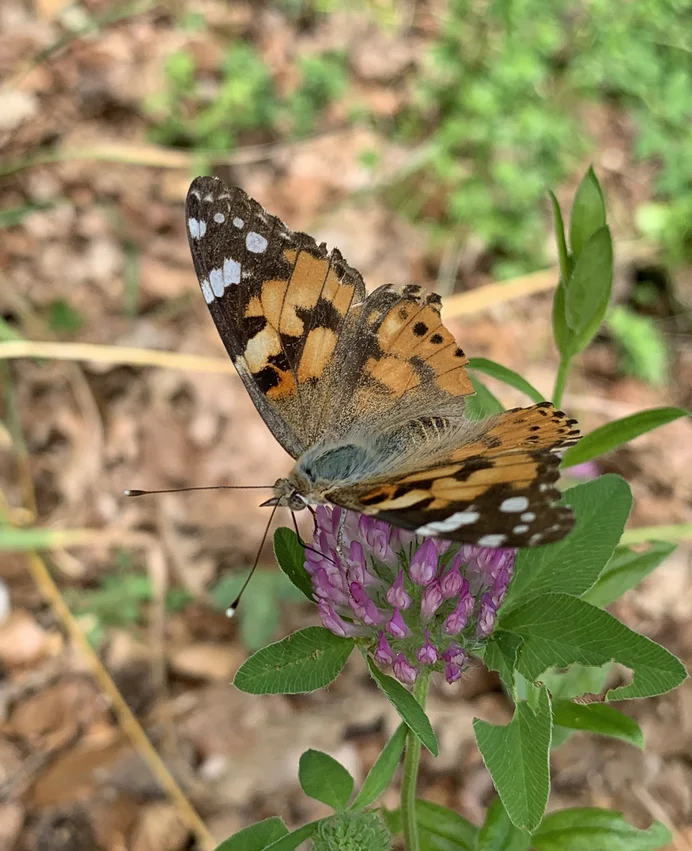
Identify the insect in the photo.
Vanessa cardui
